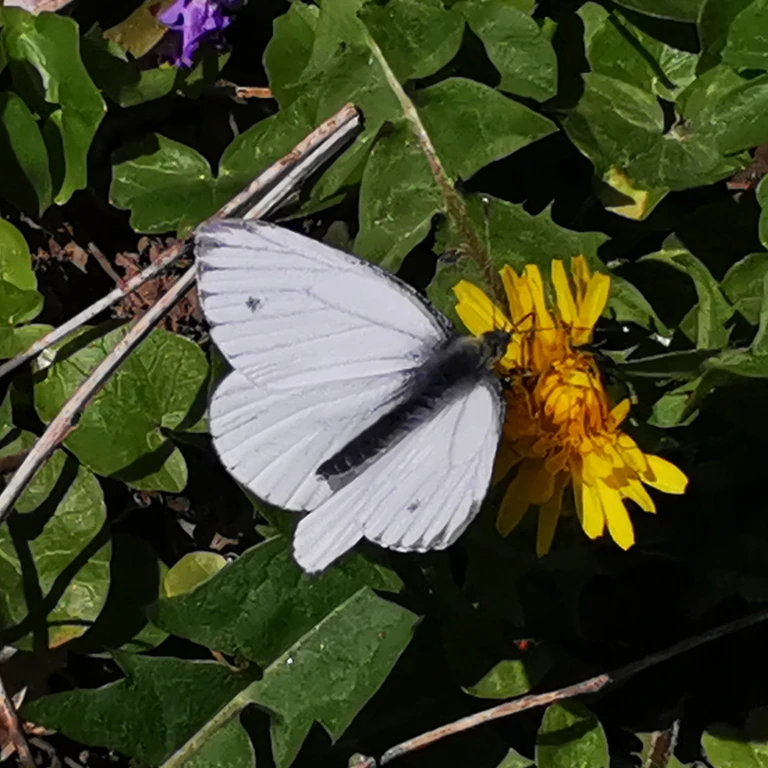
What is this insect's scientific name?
Pieris napi
